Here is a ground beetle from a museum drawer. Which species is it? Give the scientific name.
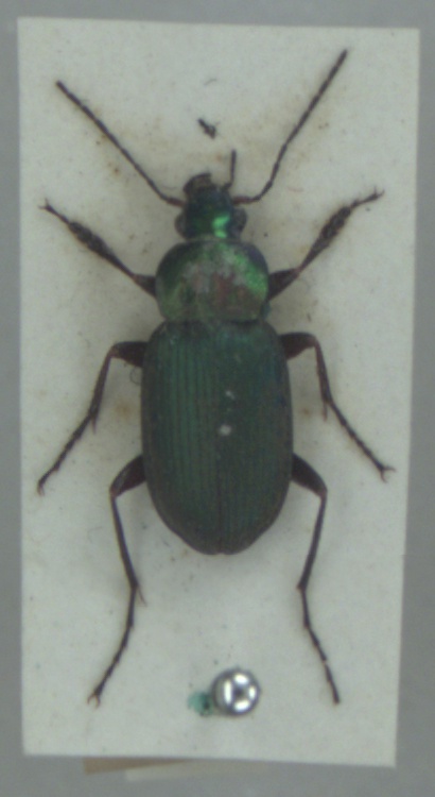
Chlaenius nigricornis
